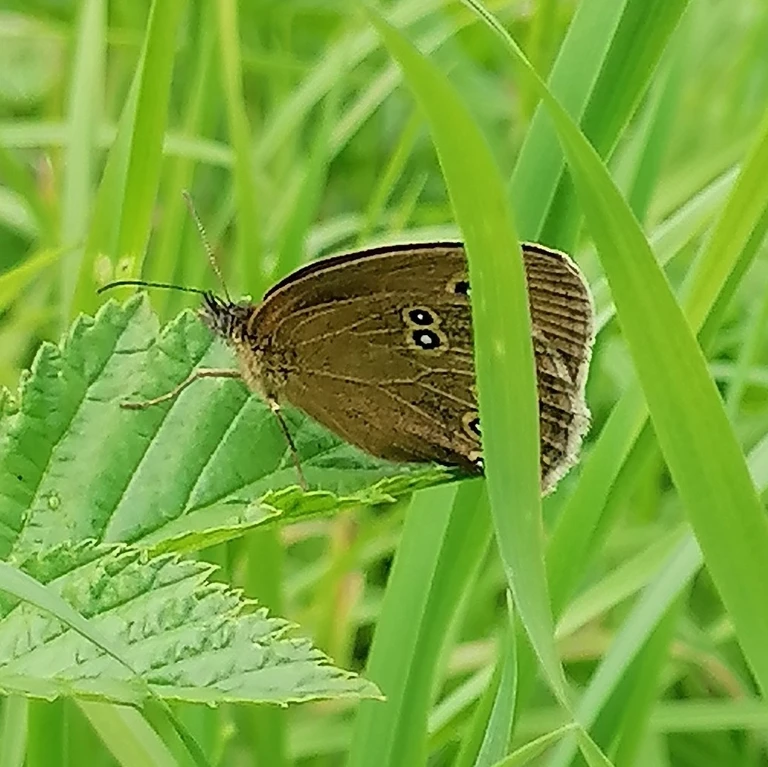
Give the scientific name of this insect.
Aphantopus hyperantus
